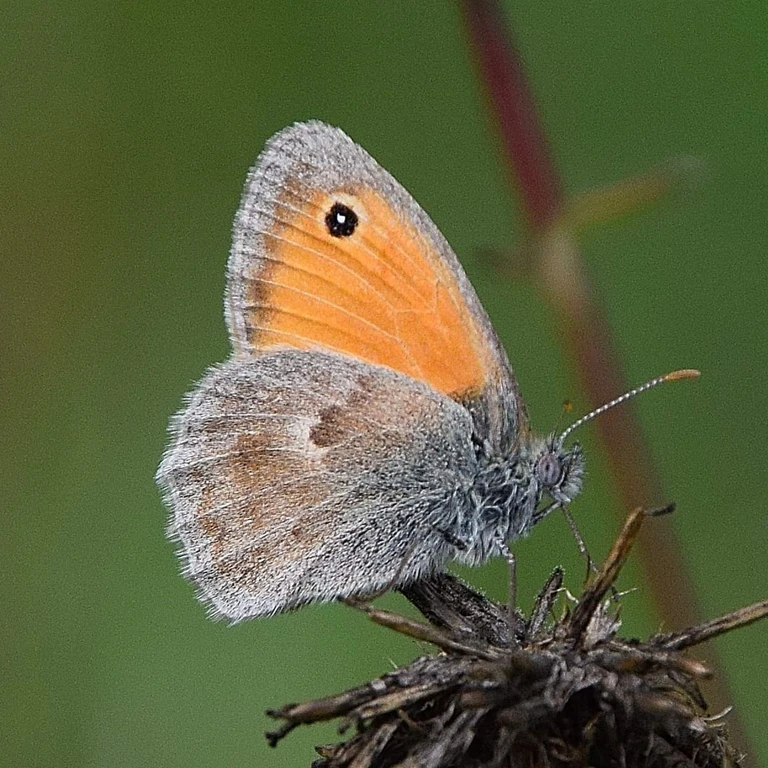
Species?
Coenonympha pamphilus
